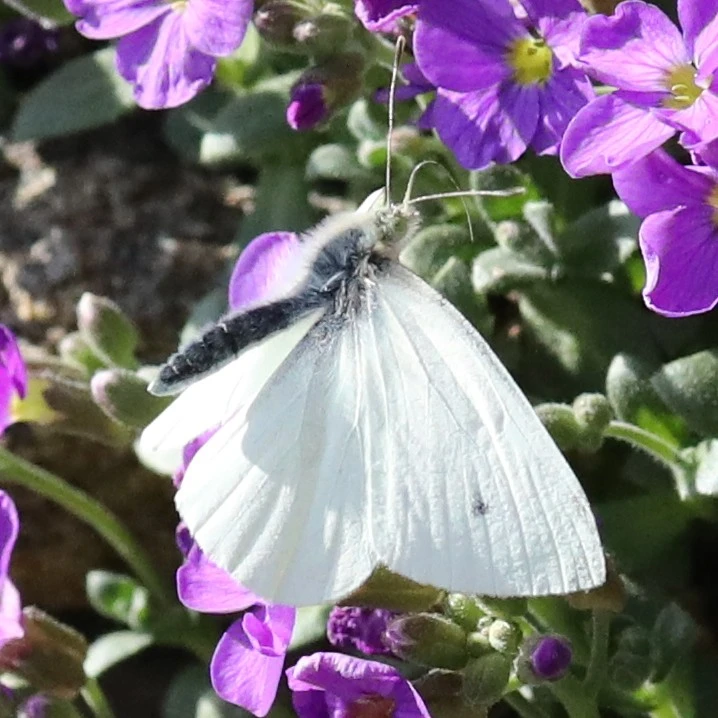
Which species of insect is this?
Pieris rapae
